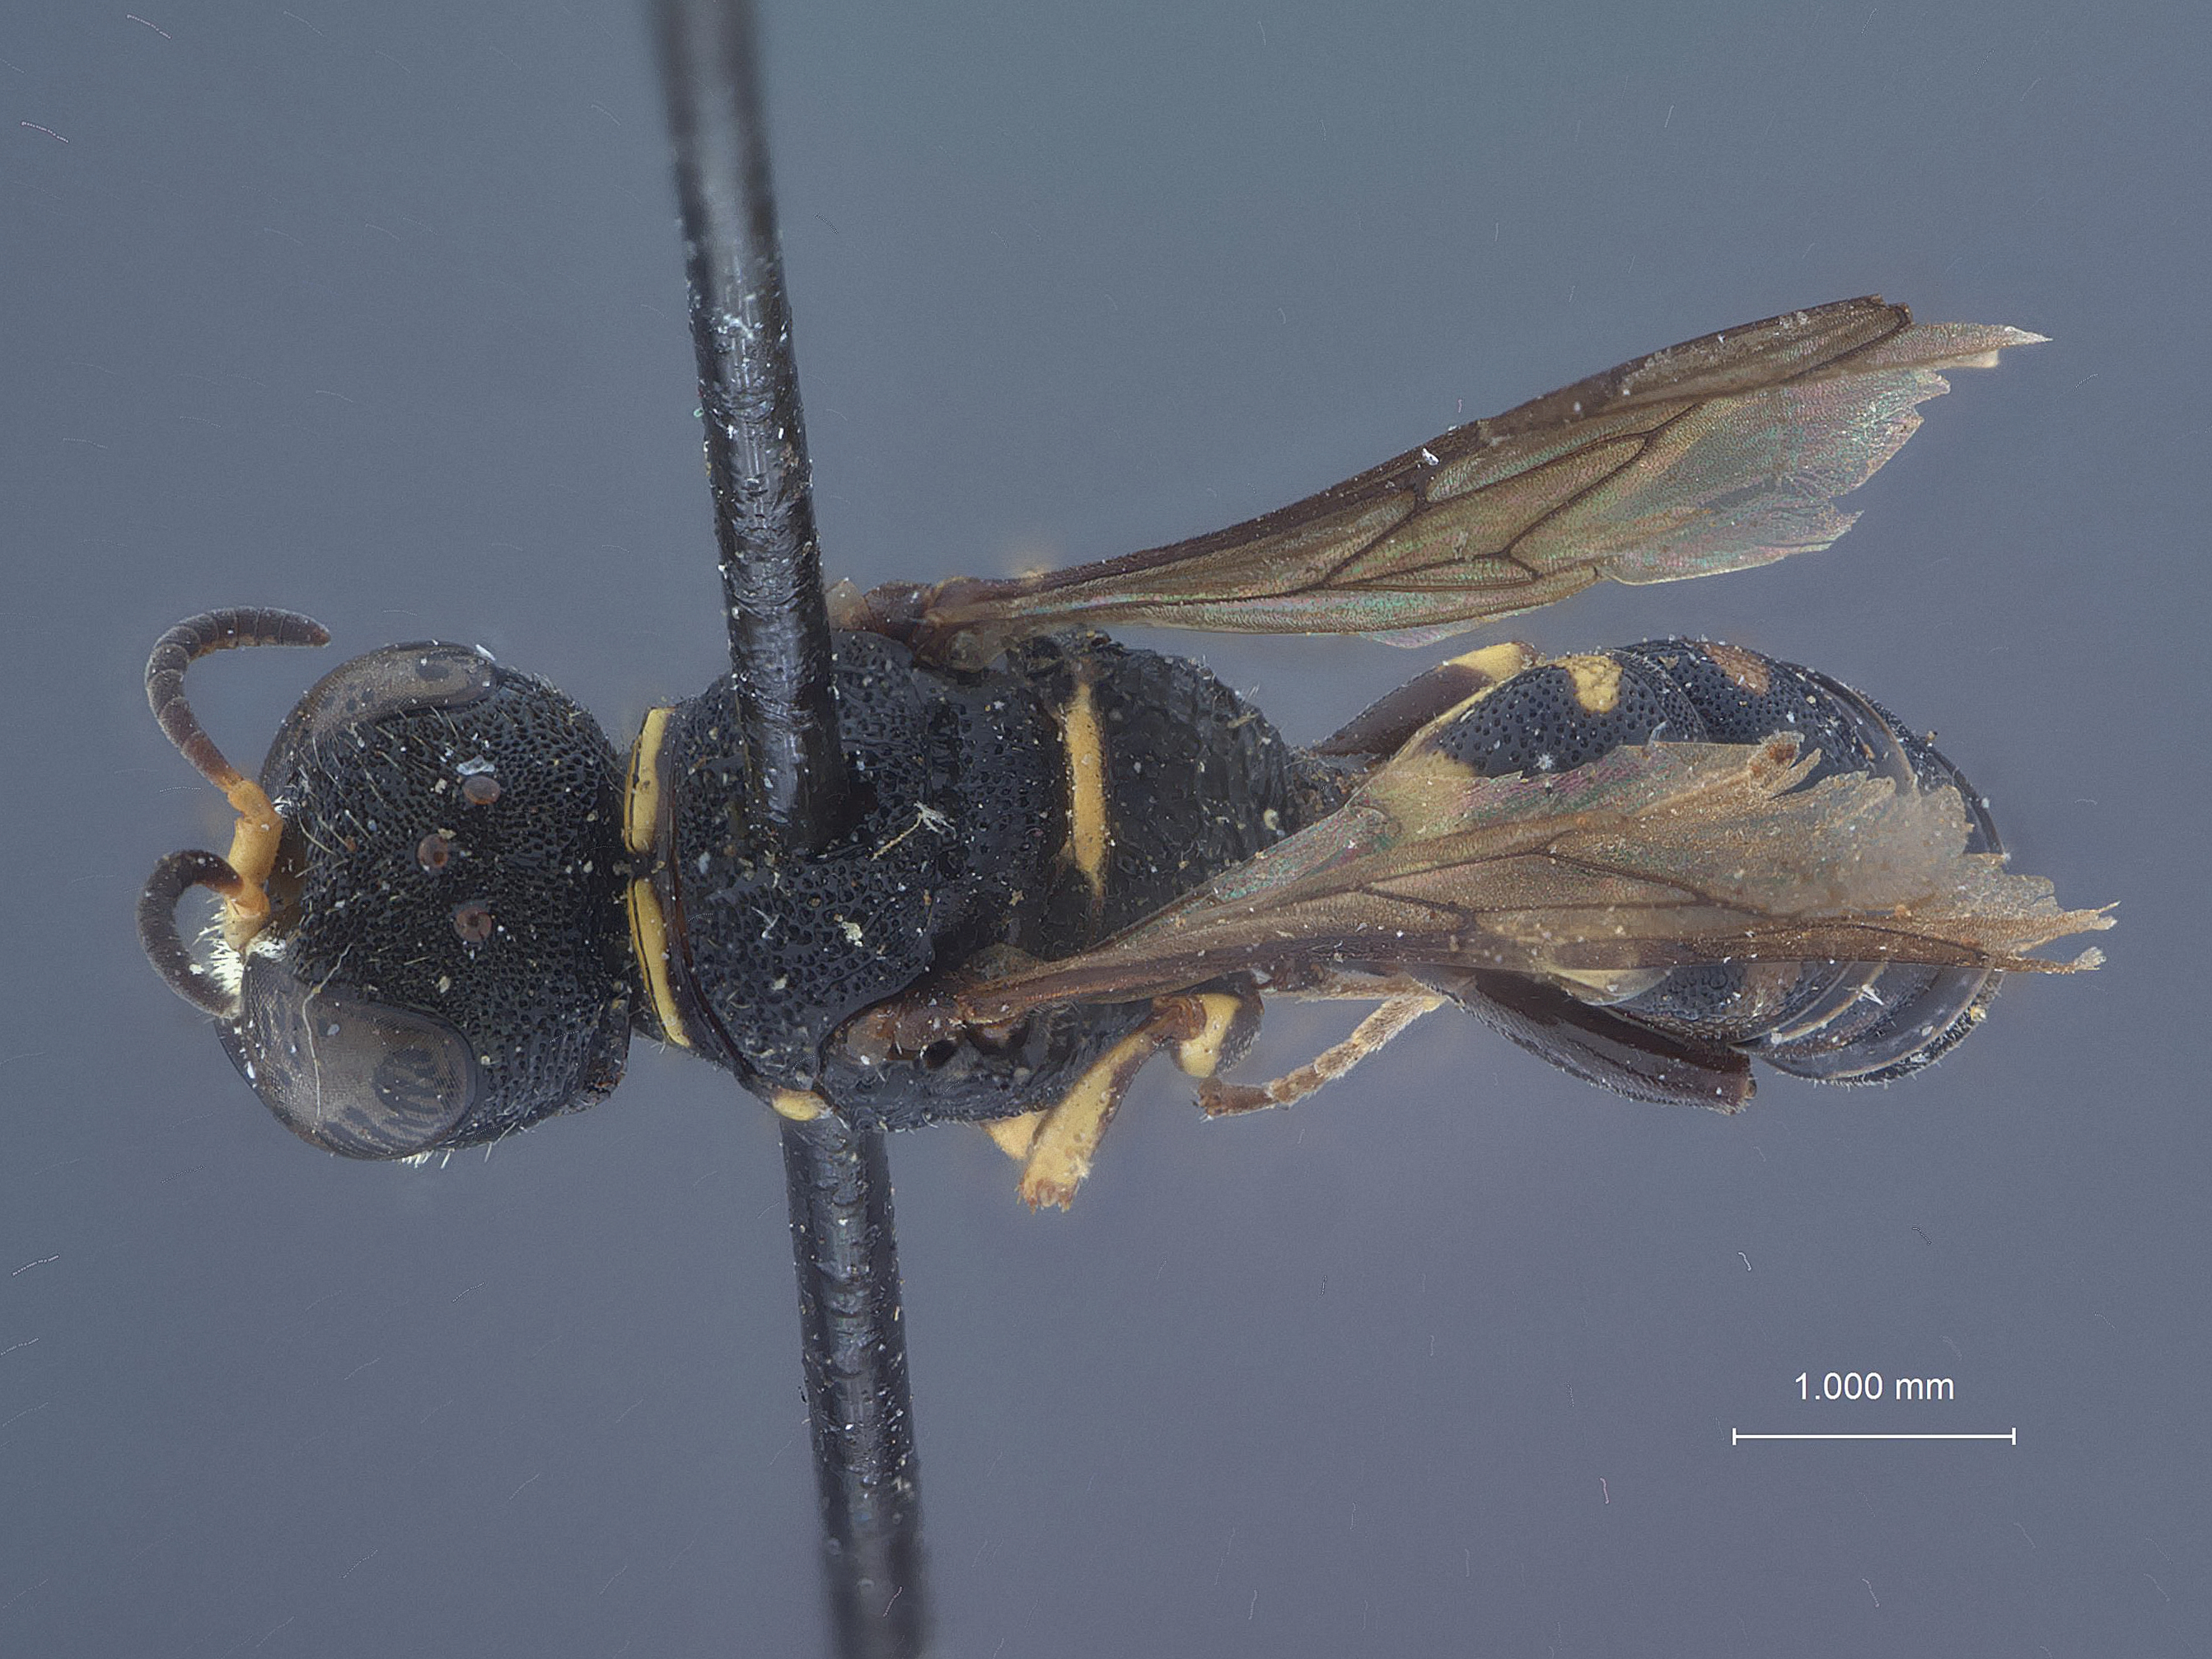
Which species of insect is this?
Crabro schwarzi
